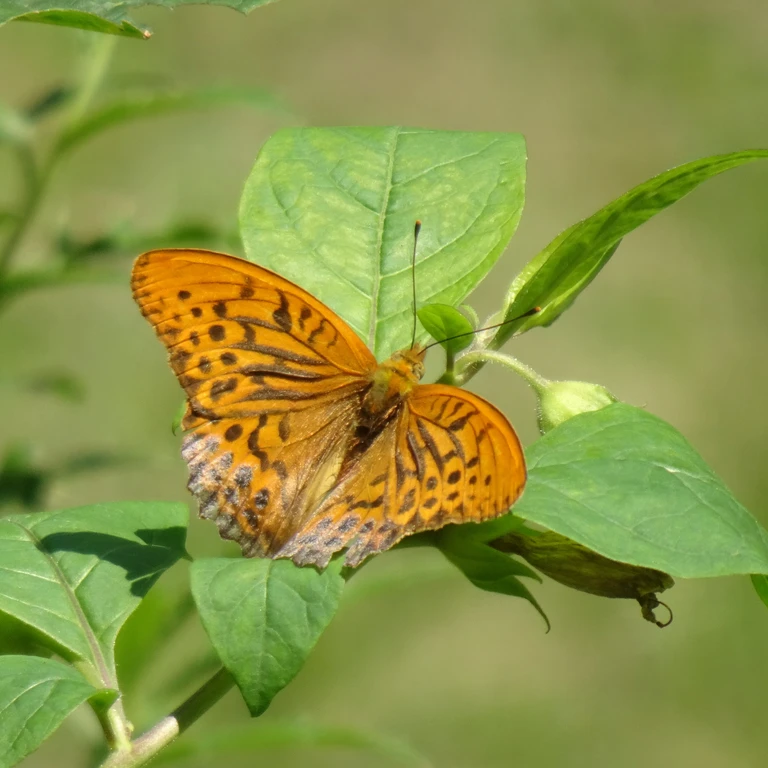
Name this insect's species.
Argynnis paphia
